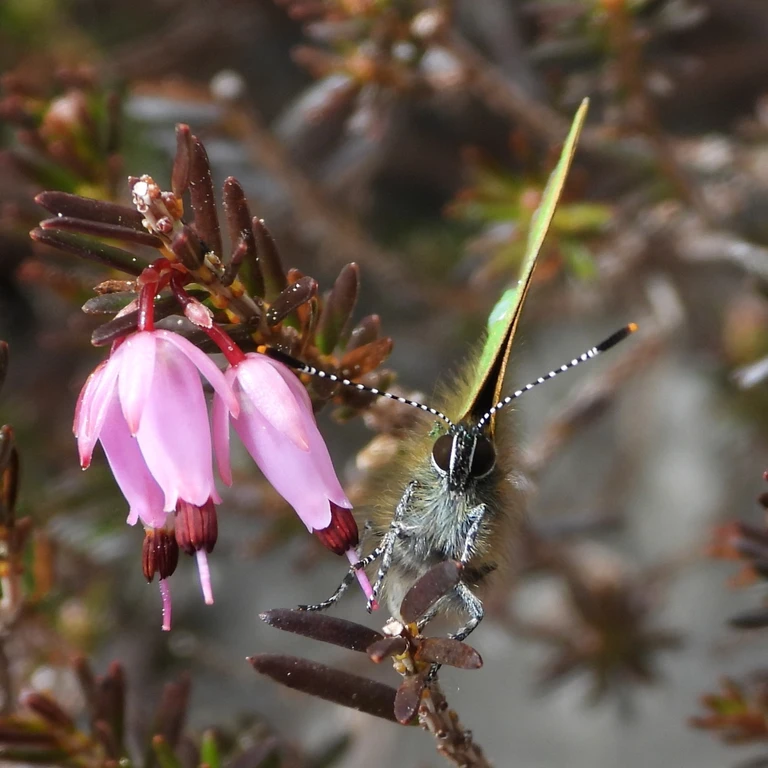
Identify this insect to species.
Callophrys rubi
